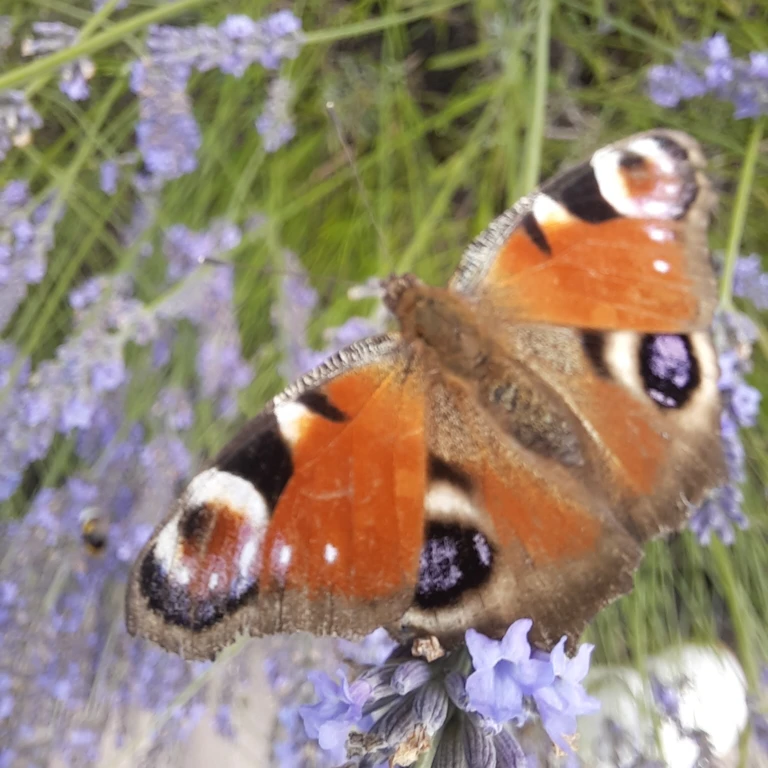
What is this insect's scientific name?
Aglais io
